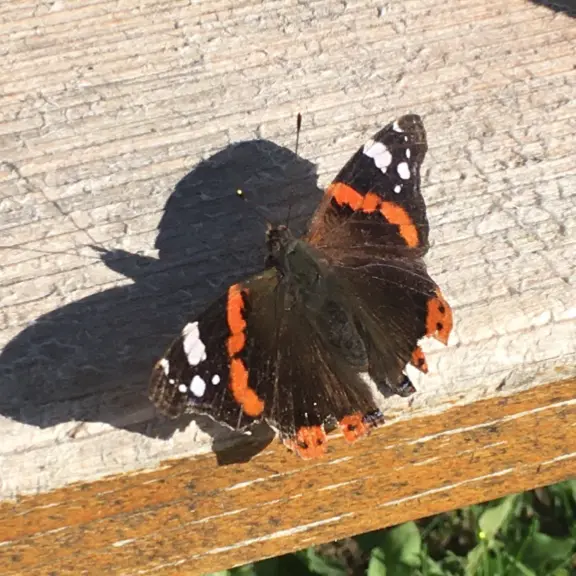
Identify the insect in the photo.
Vanessa atalanta
